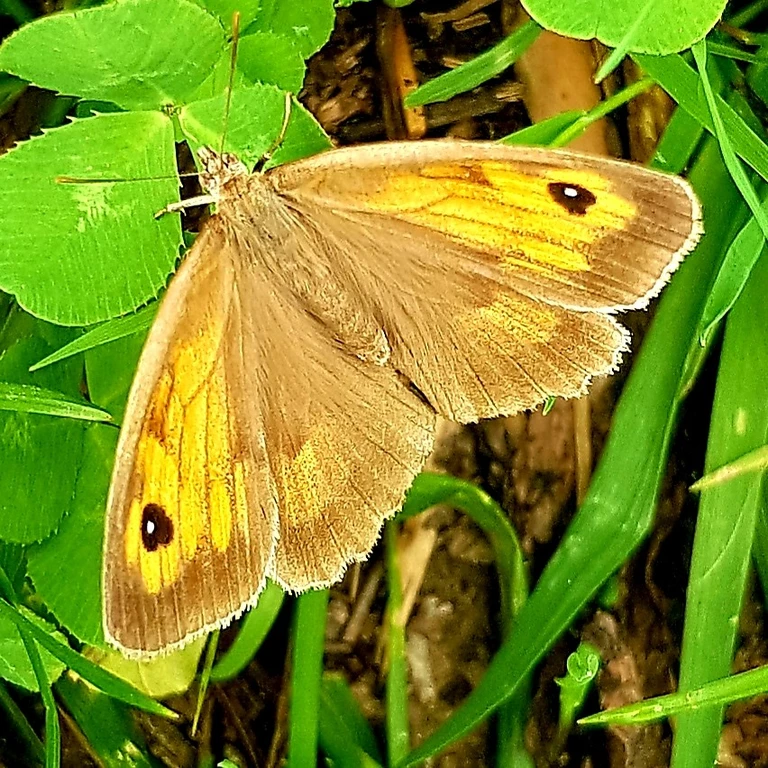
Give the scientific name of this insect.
Maniola jurtina
